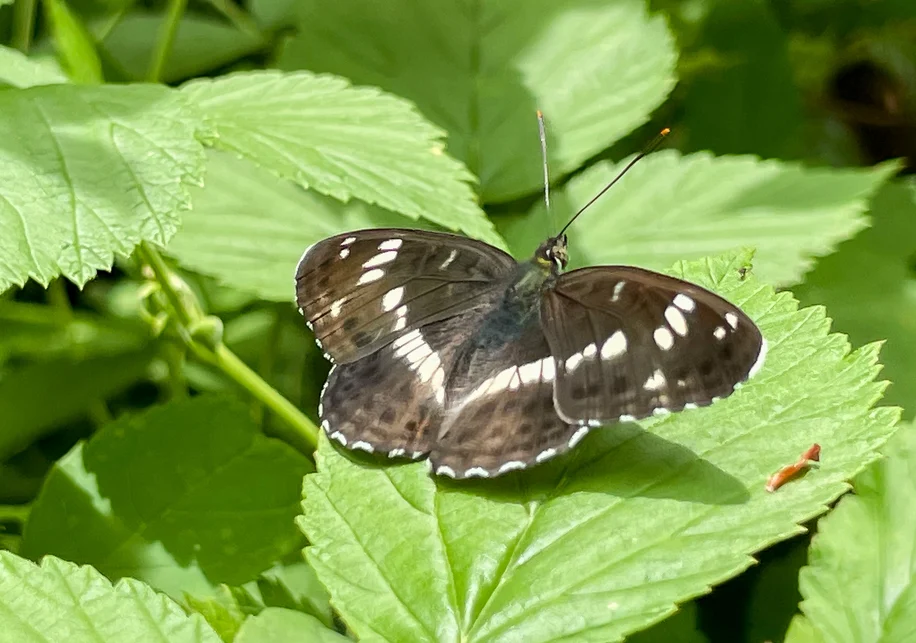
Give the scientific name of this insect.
Limenitis camilla (also Ladoga camilla)
